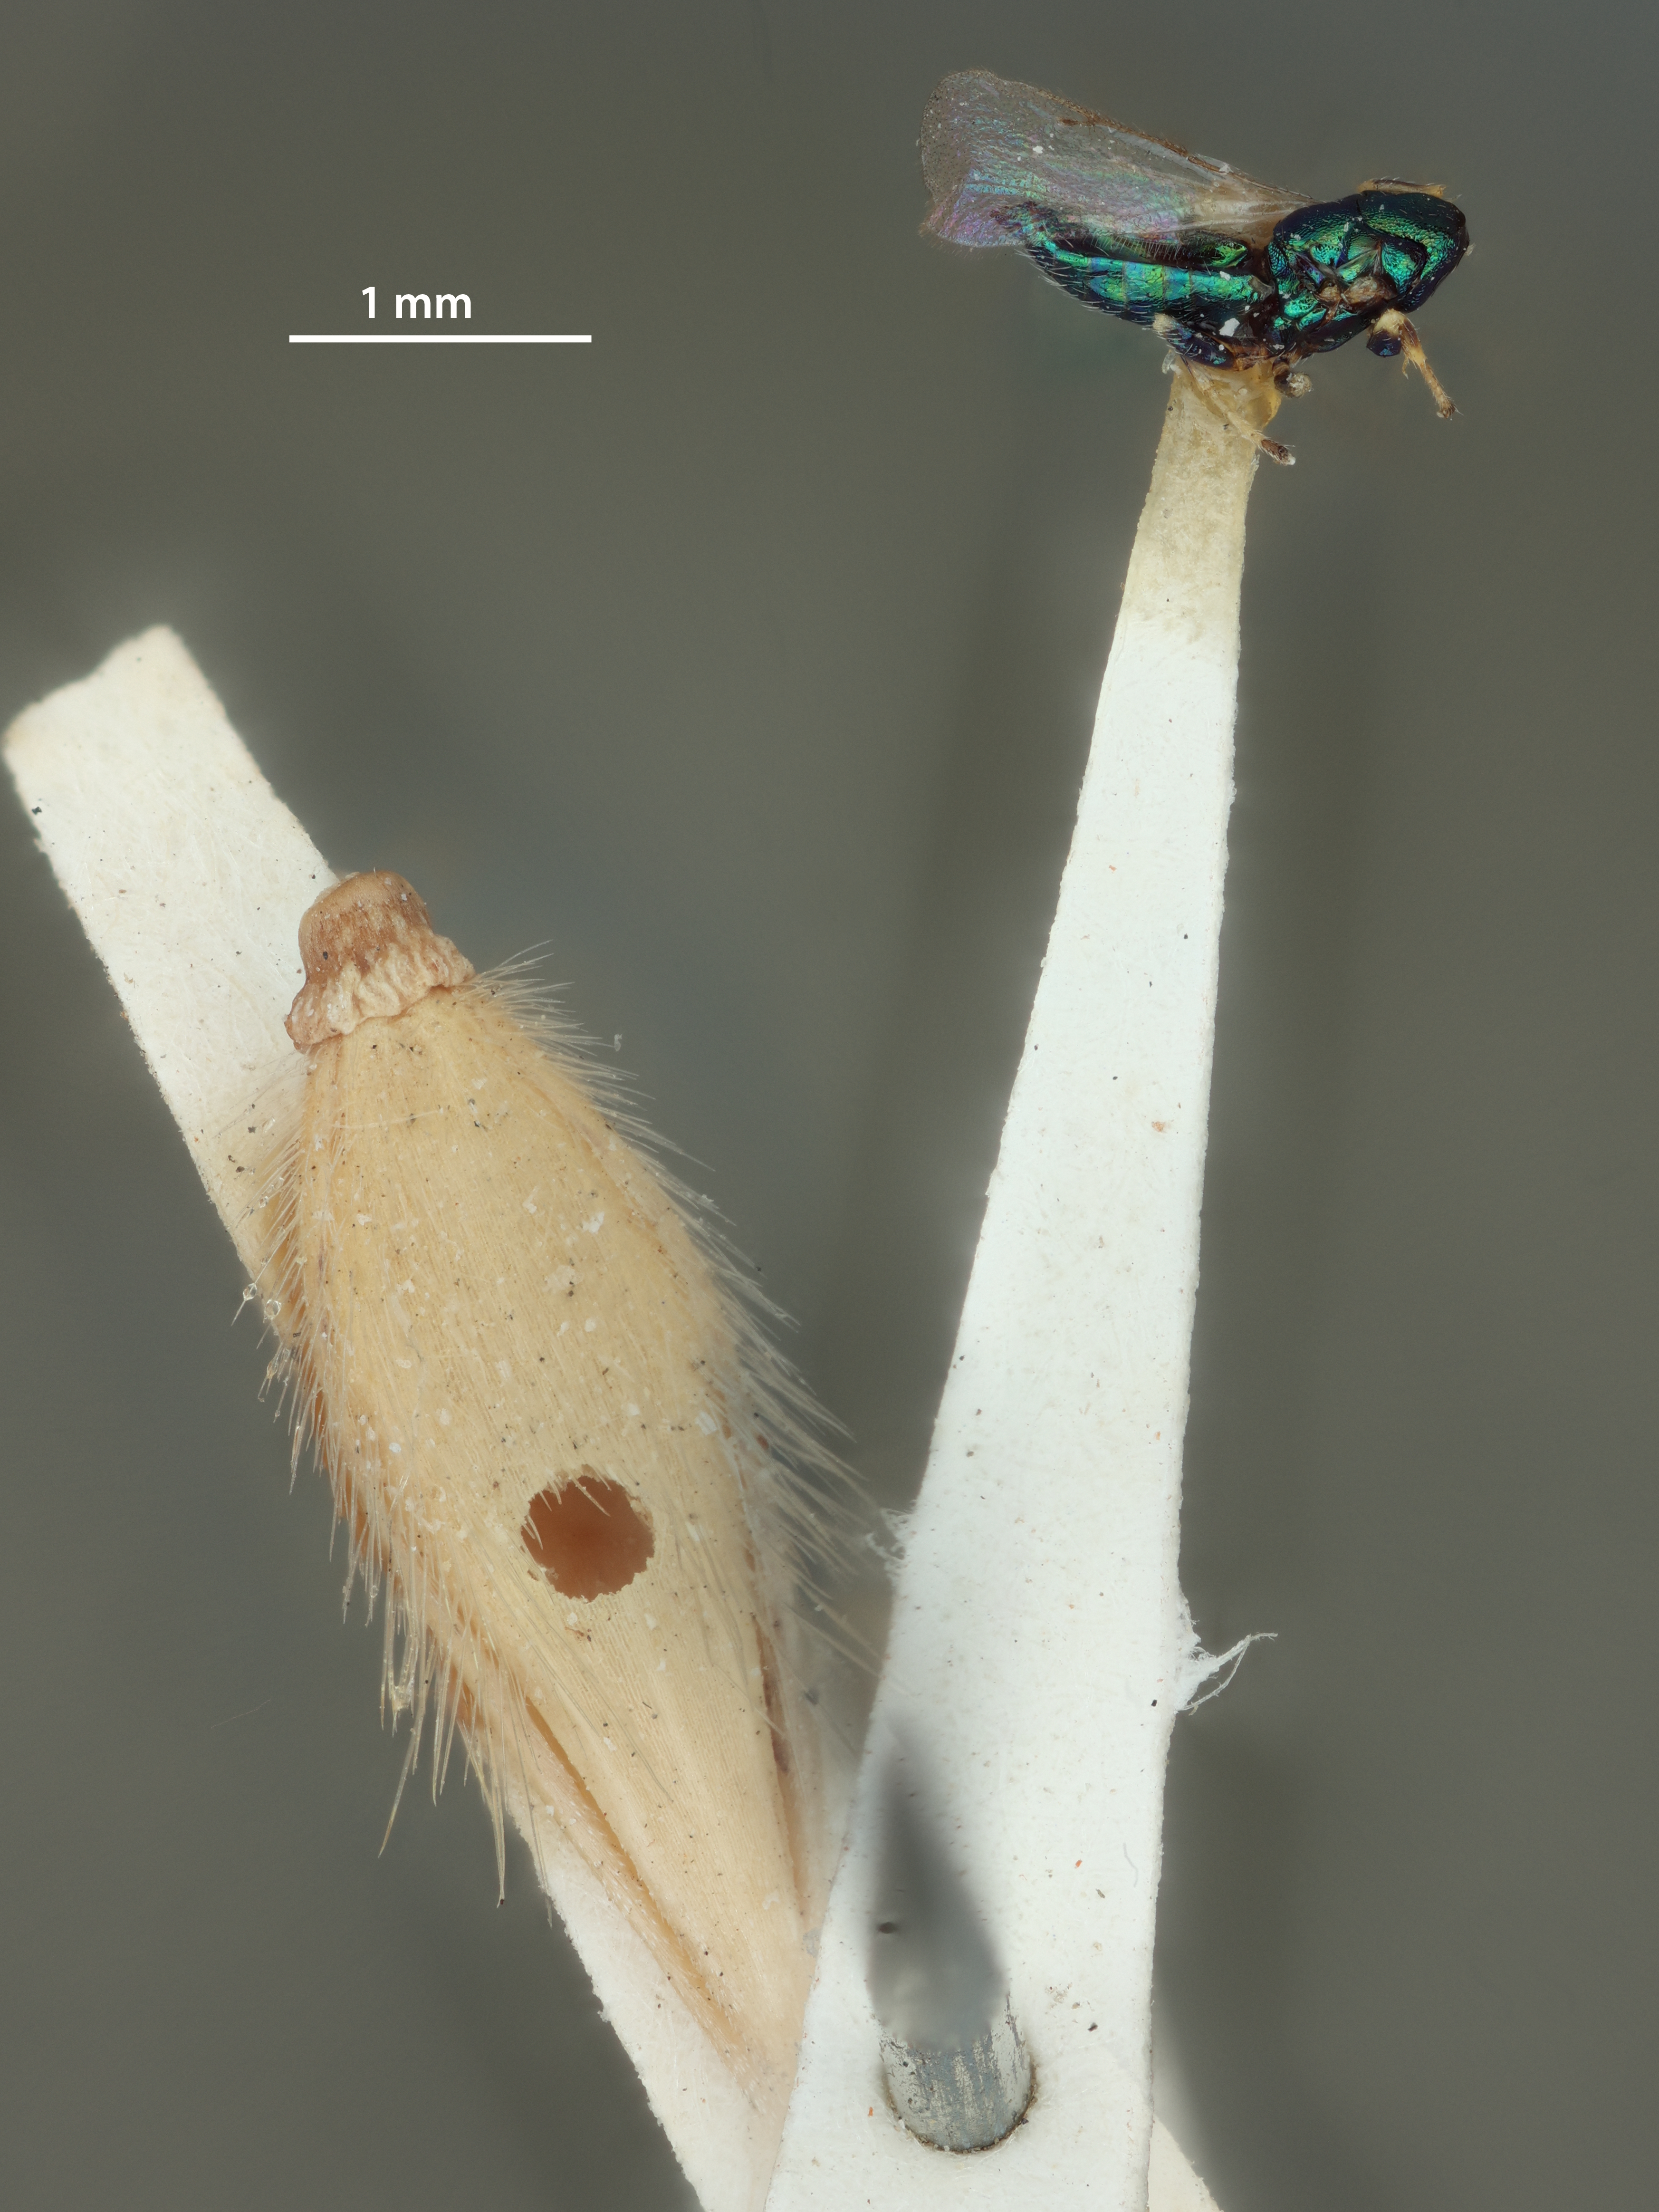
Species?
Paruriella viridis
